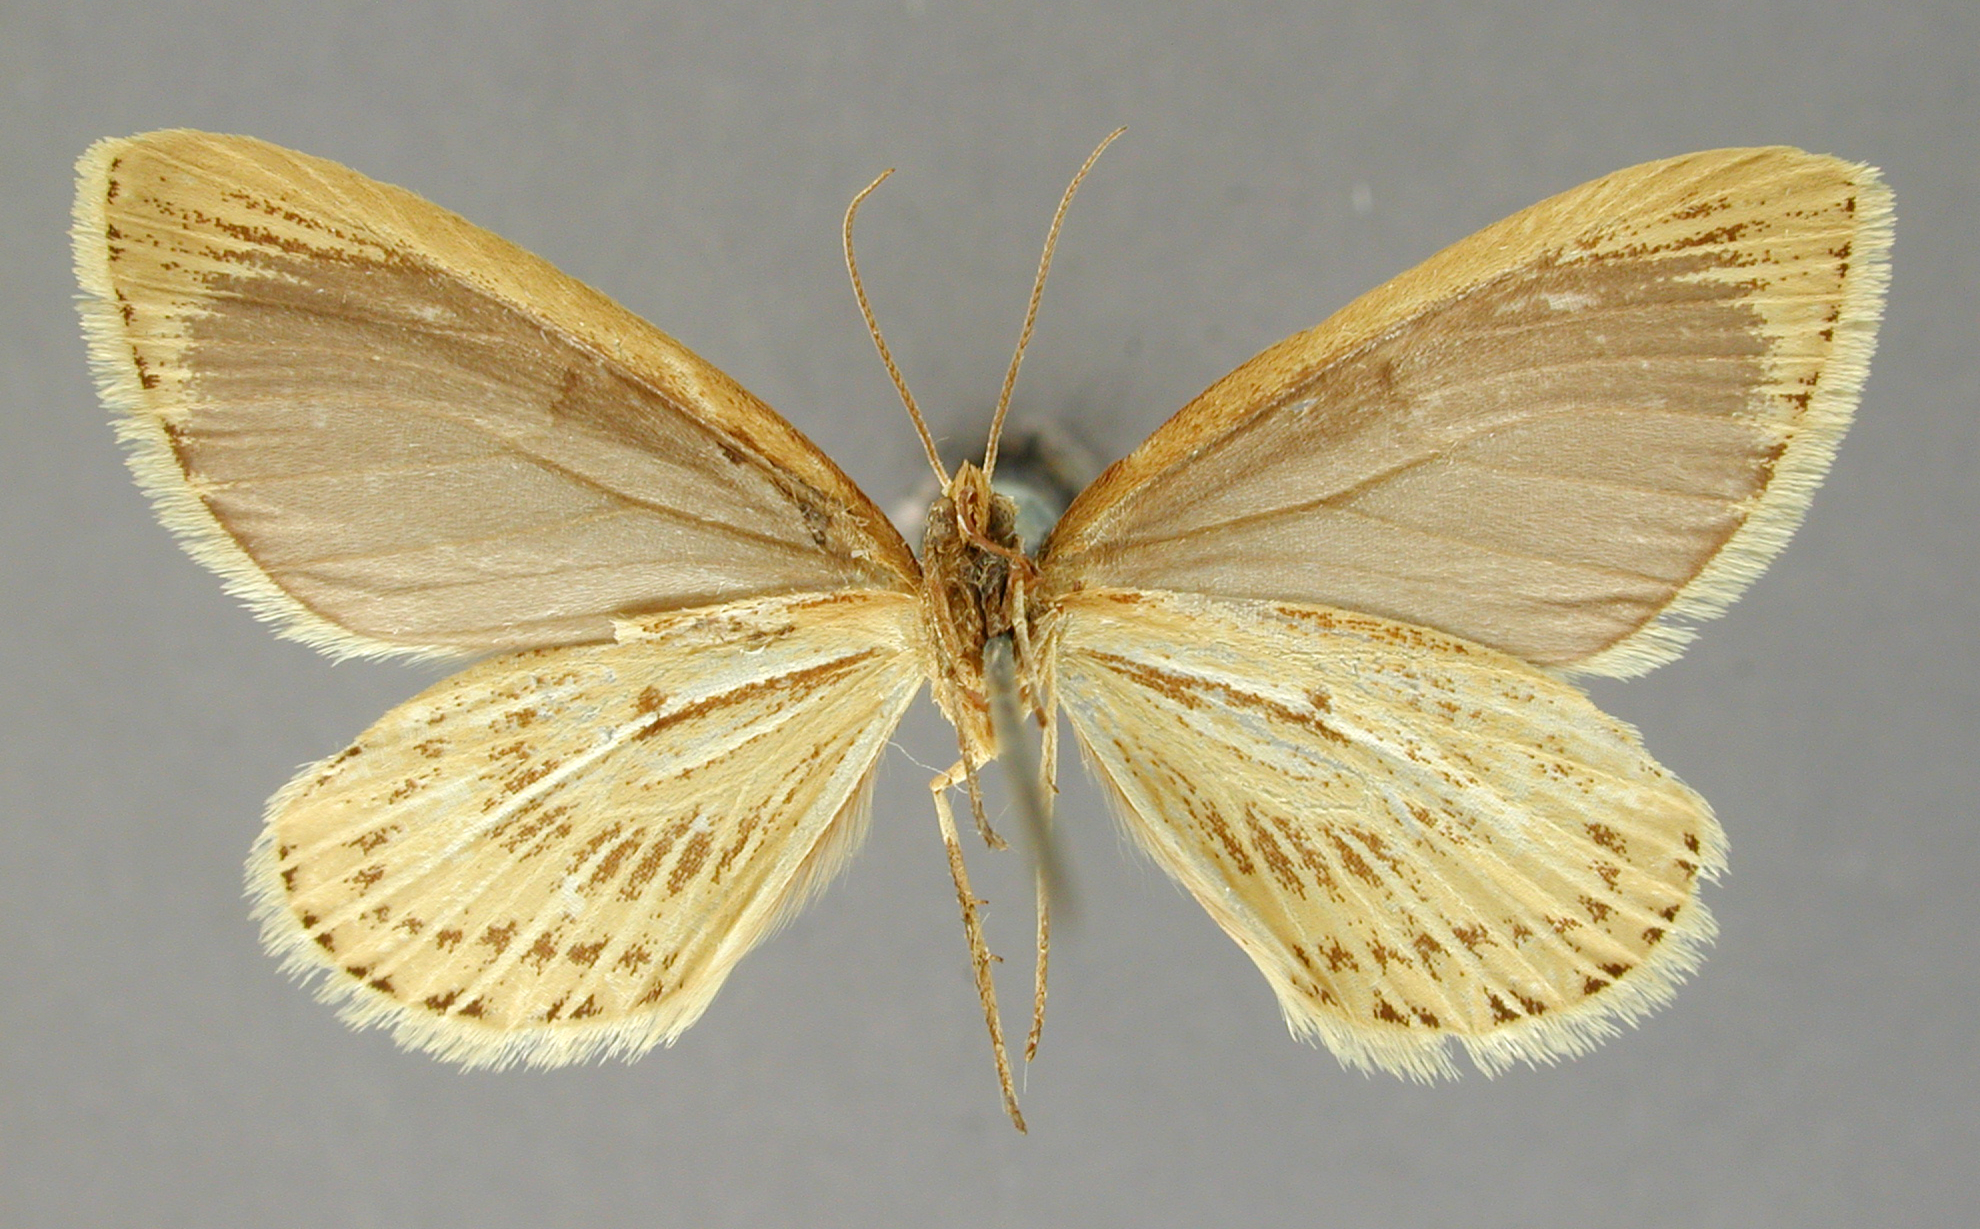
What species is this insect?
Cophocerotis instar
